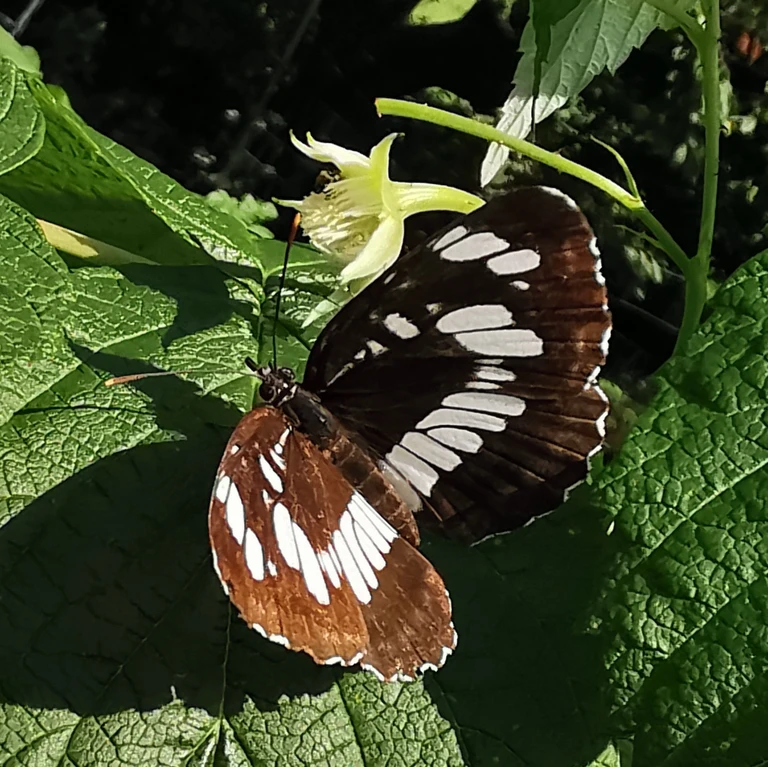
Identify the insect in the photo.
Neptis rivularis
